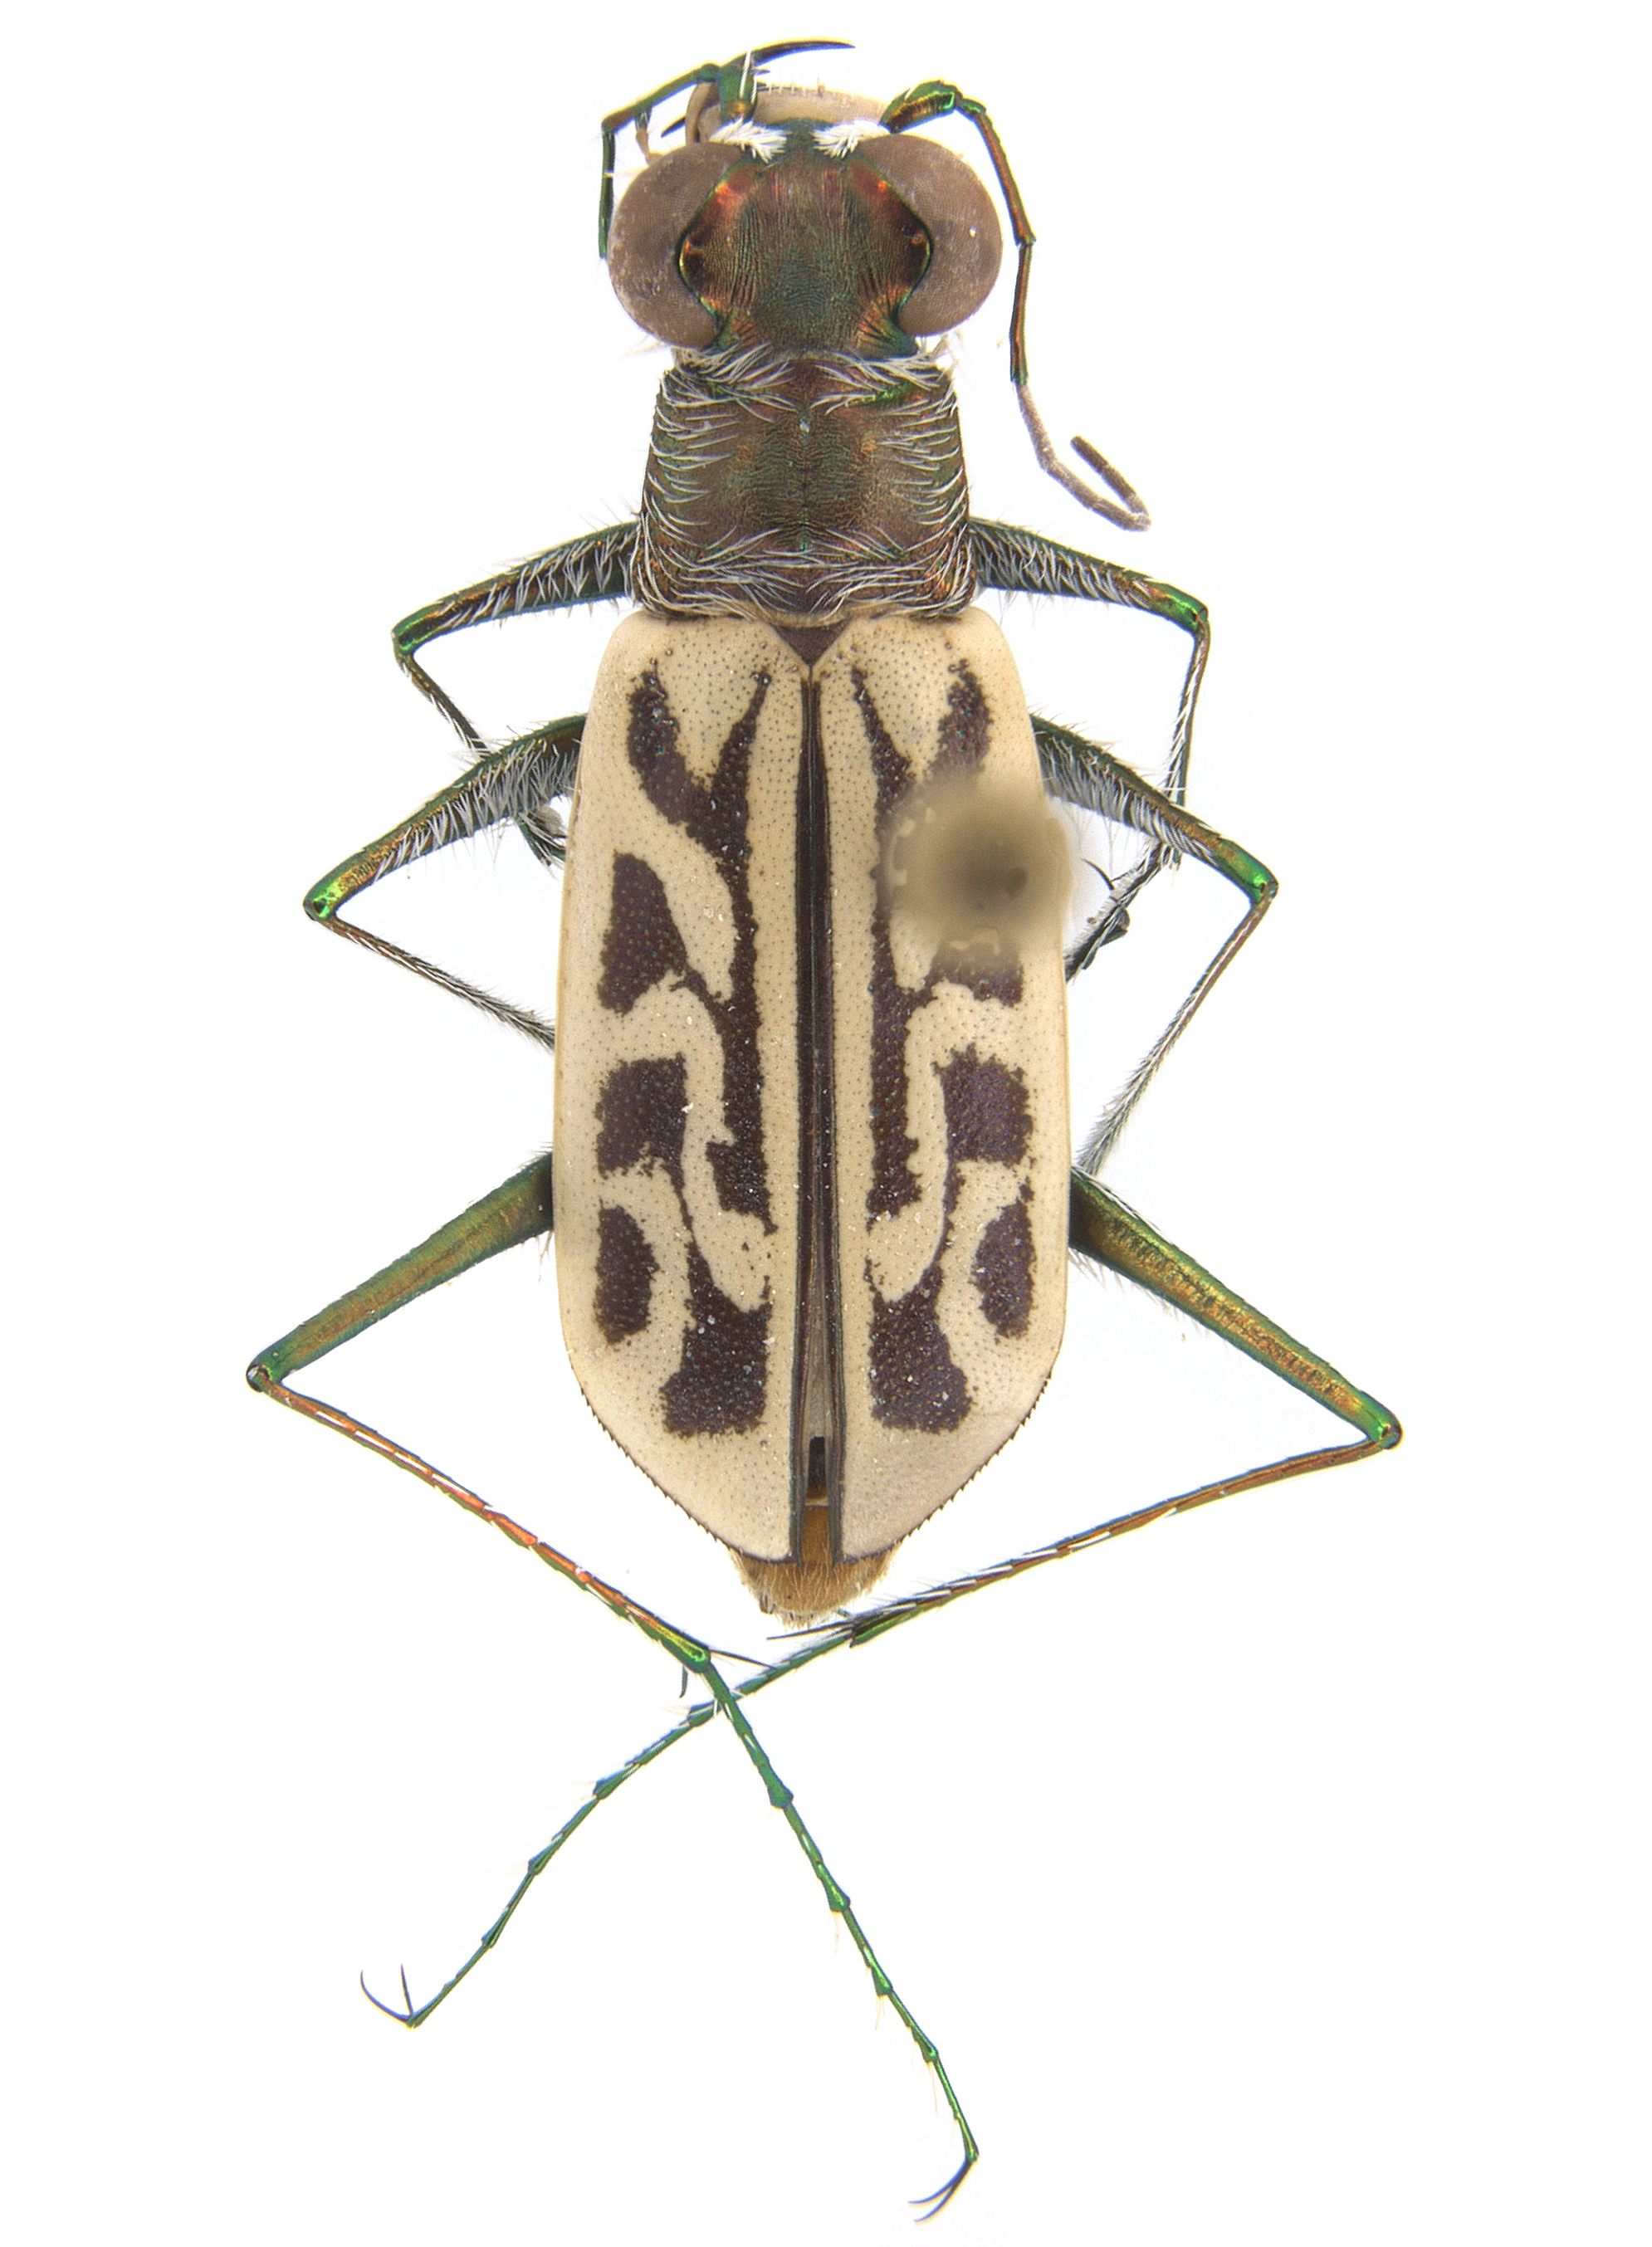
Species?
Habrodera nilotica
